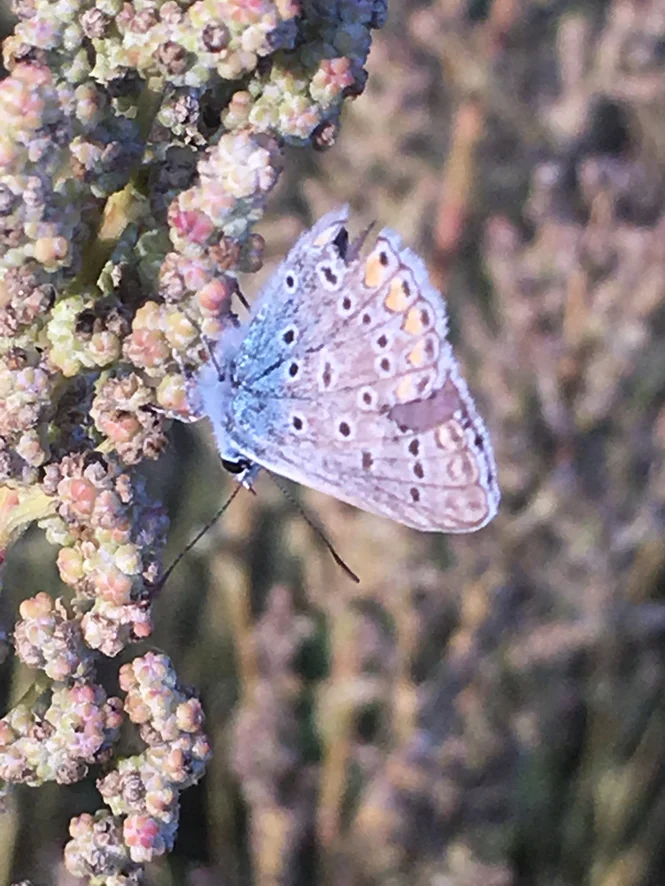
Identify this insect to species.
Polyommatus icarus
